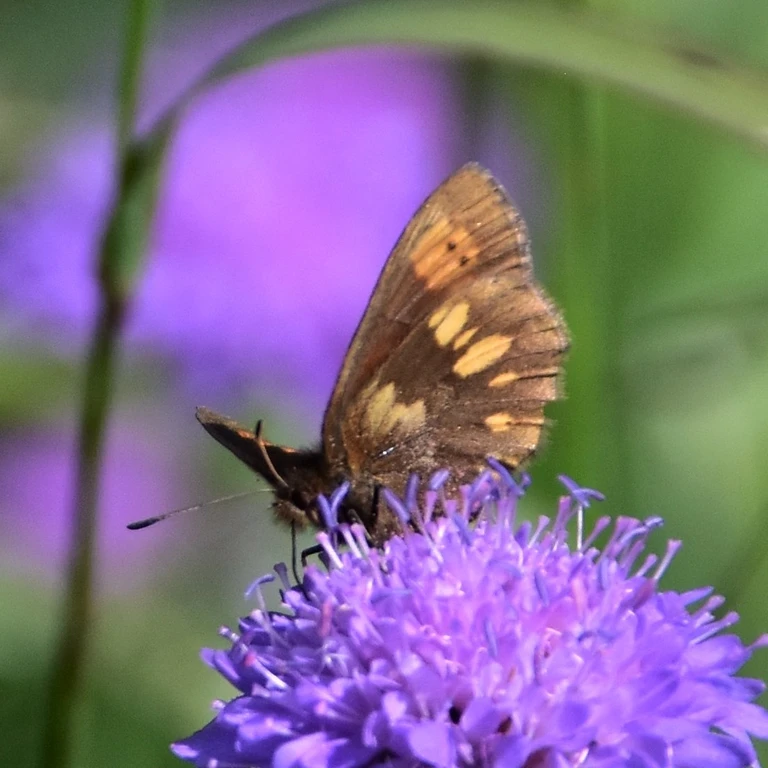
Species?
Erebia manto
